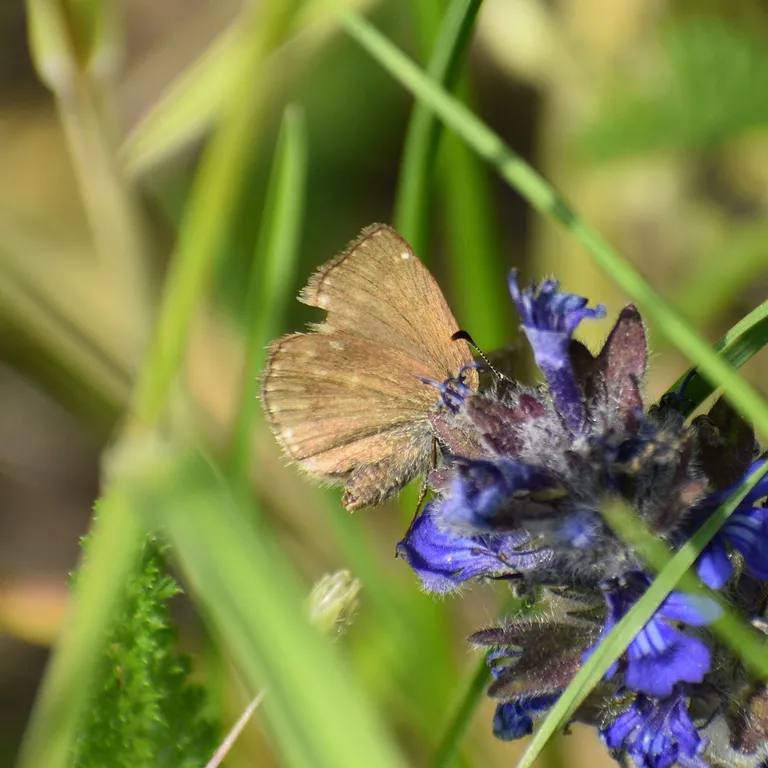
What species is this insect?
Erynnis tages
